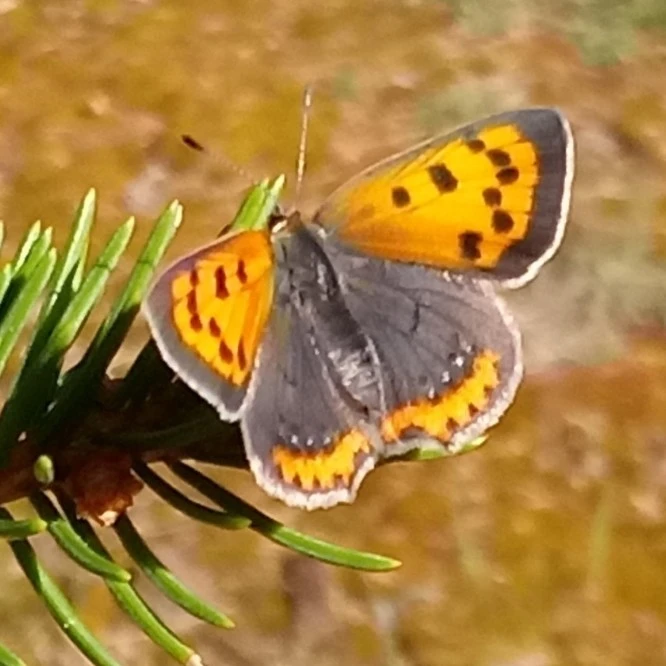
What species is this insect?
Lycaena phlaeas
